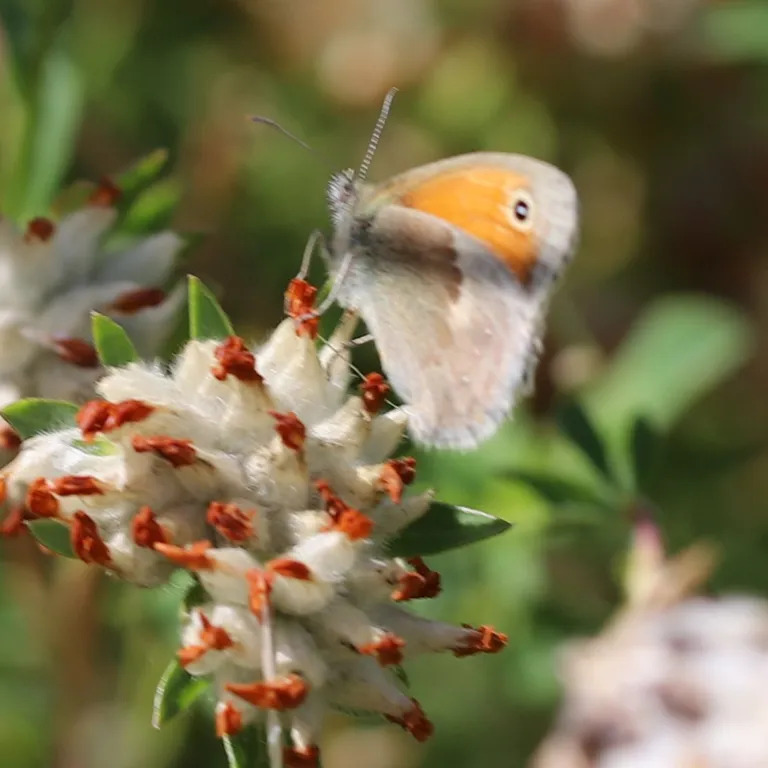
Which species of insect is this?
Coenonympha pamphilus
